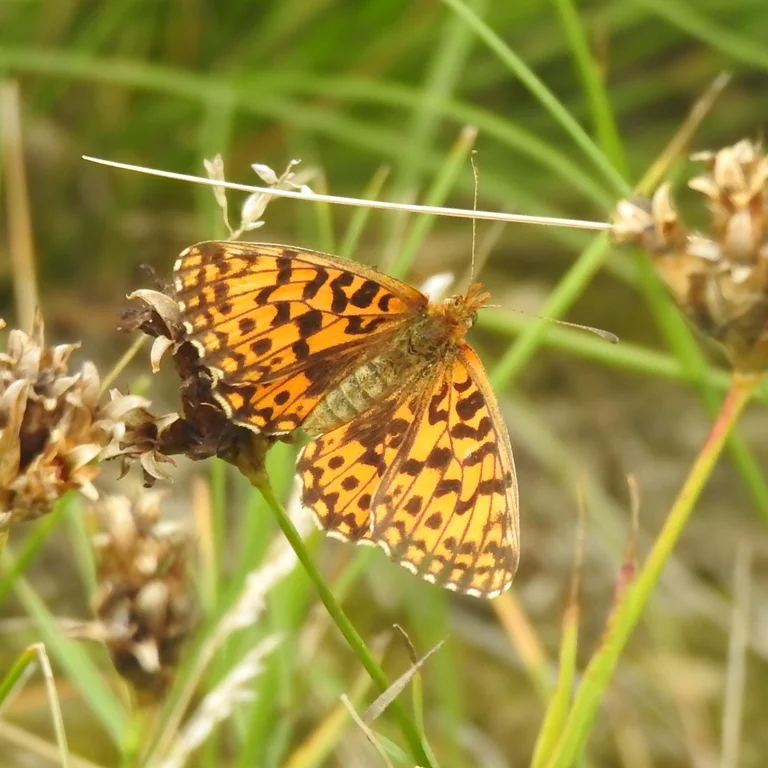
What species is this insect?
Boloria dia
